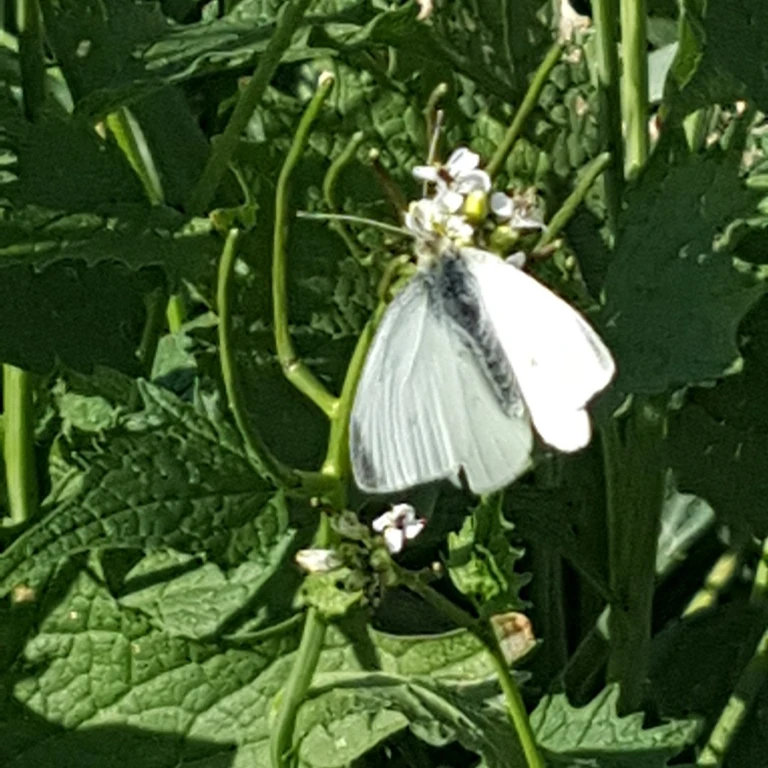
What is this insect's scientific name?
Pieris rapae
